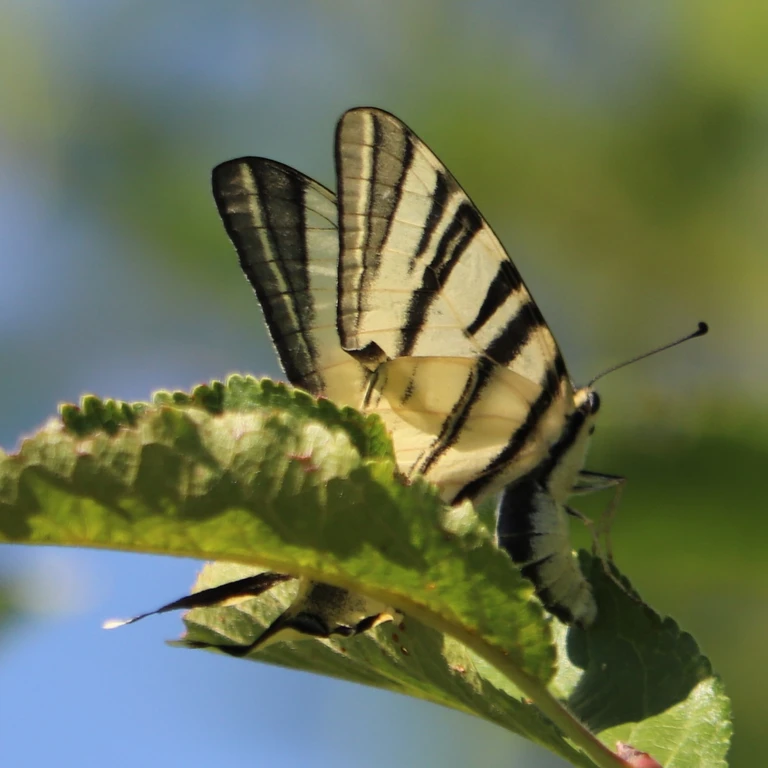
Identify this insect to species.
Iphiclides podalirius
